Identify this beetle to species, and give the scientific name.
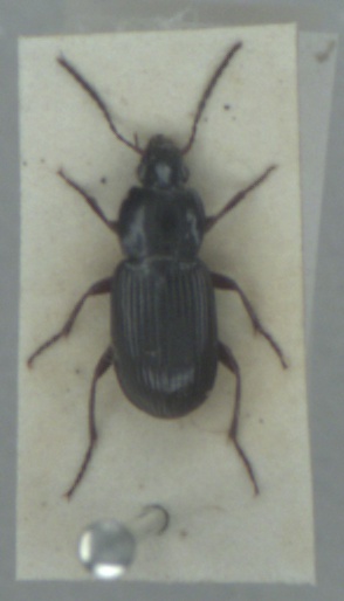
Pterostichus vernalis
